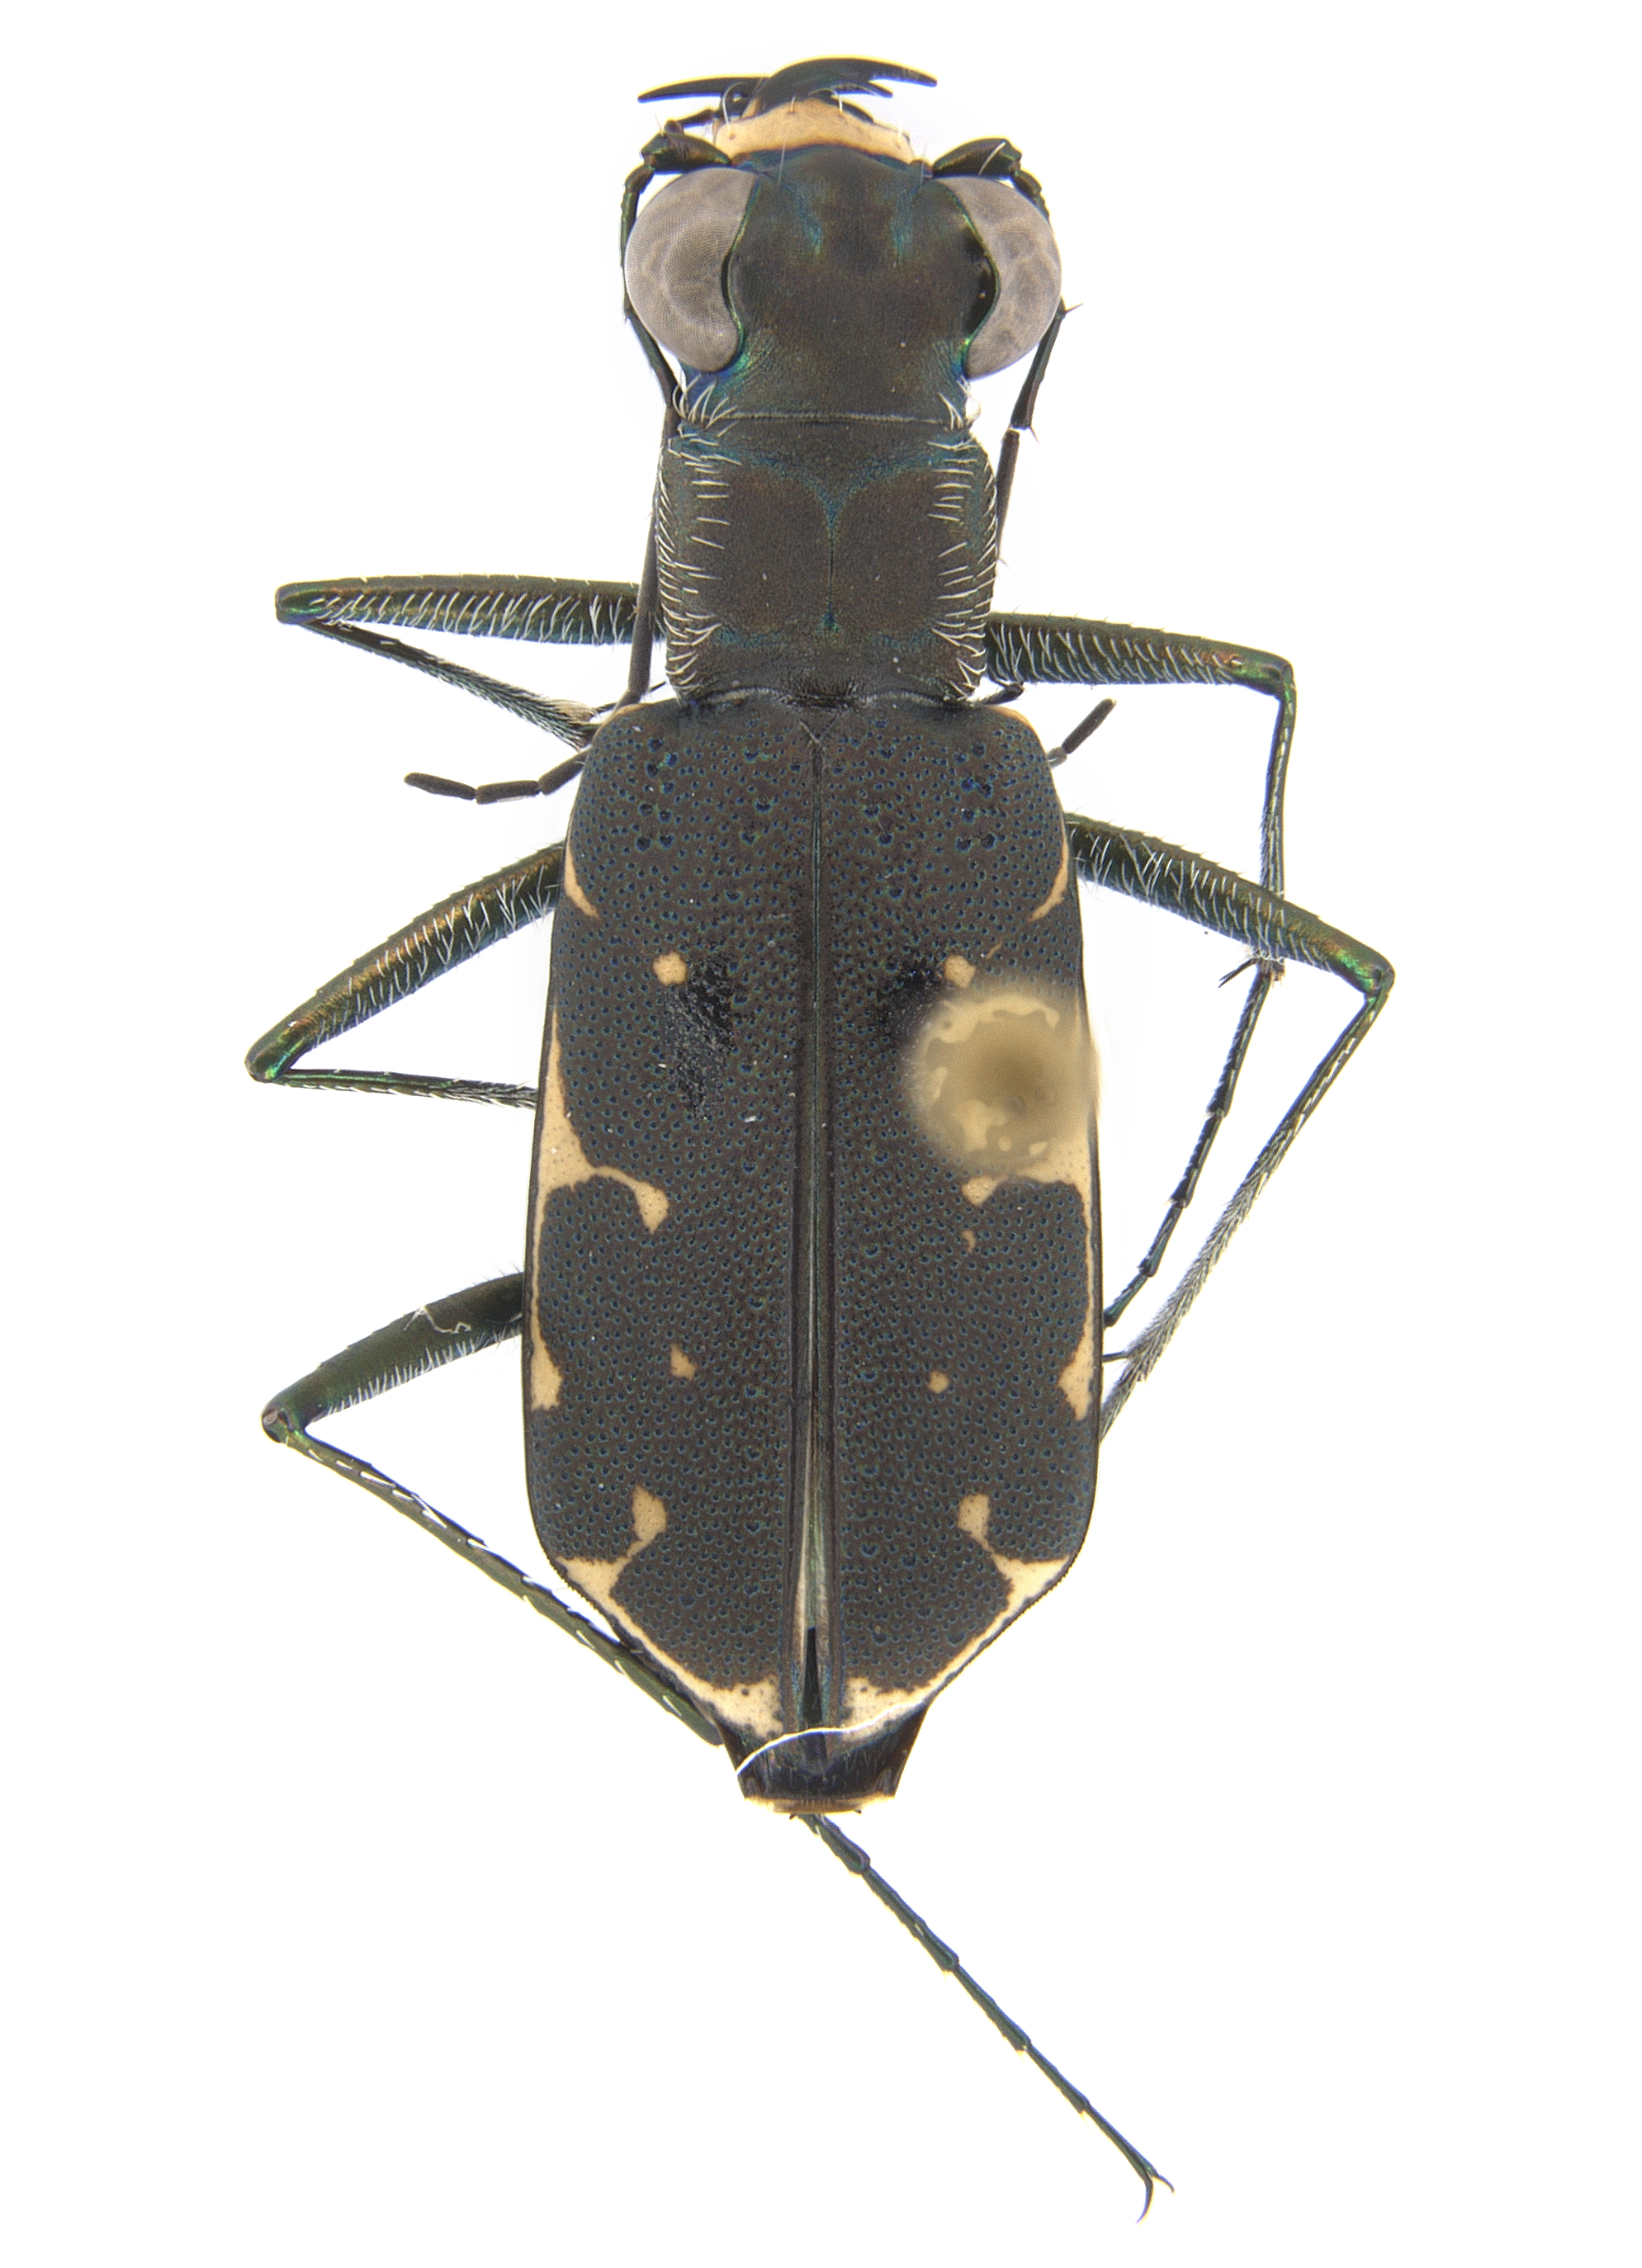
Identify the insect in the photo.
Myriochile melancholica
